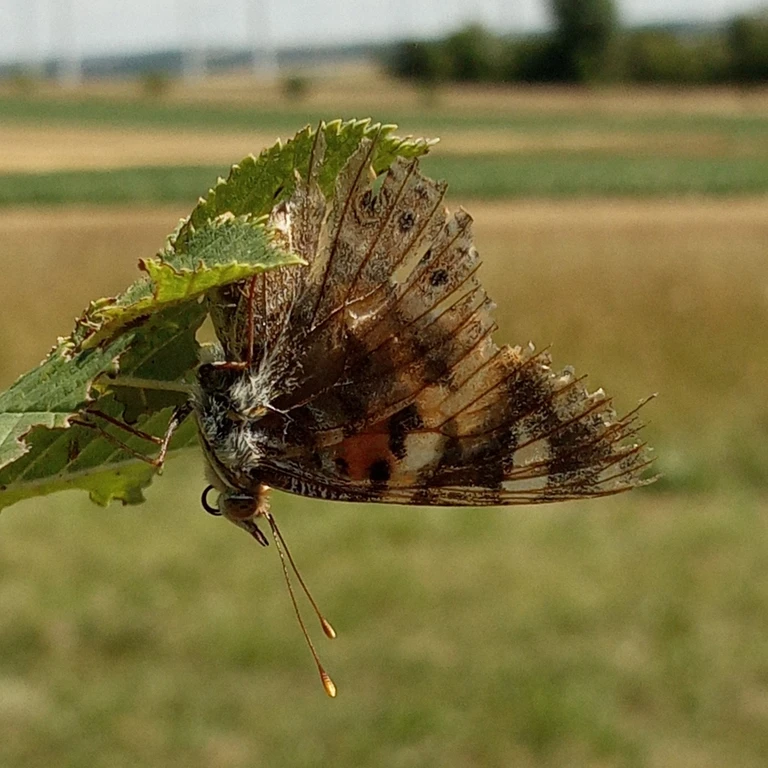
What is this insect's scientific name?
Vanessa cardui
